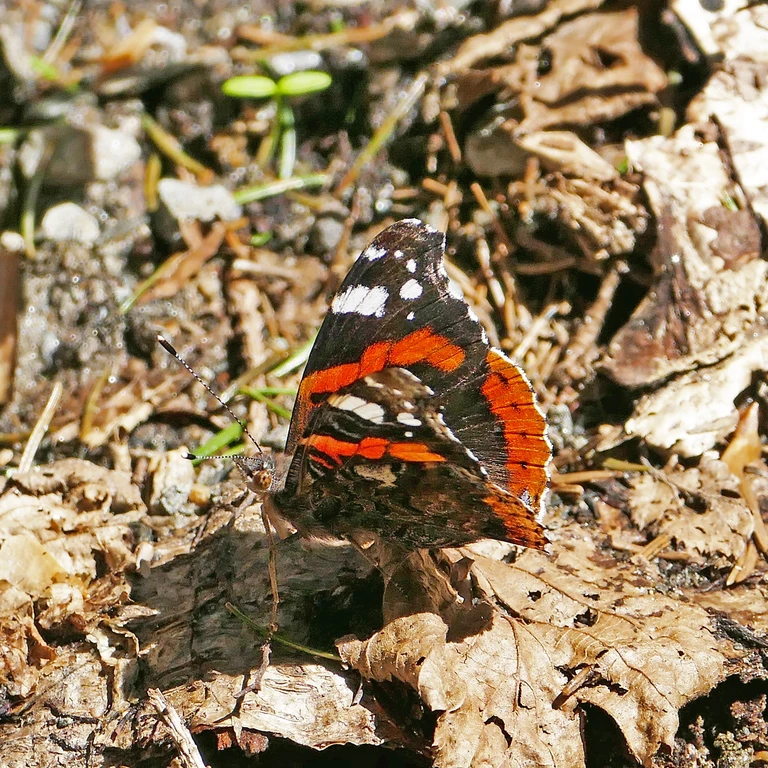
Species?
Vanessa atalanta
